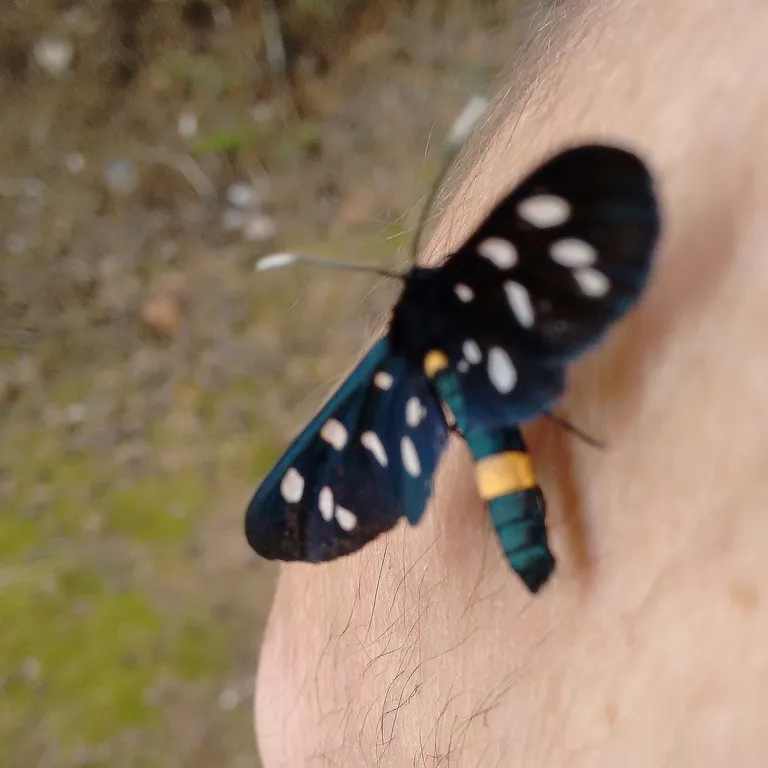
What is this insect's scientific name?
Amata phegea
